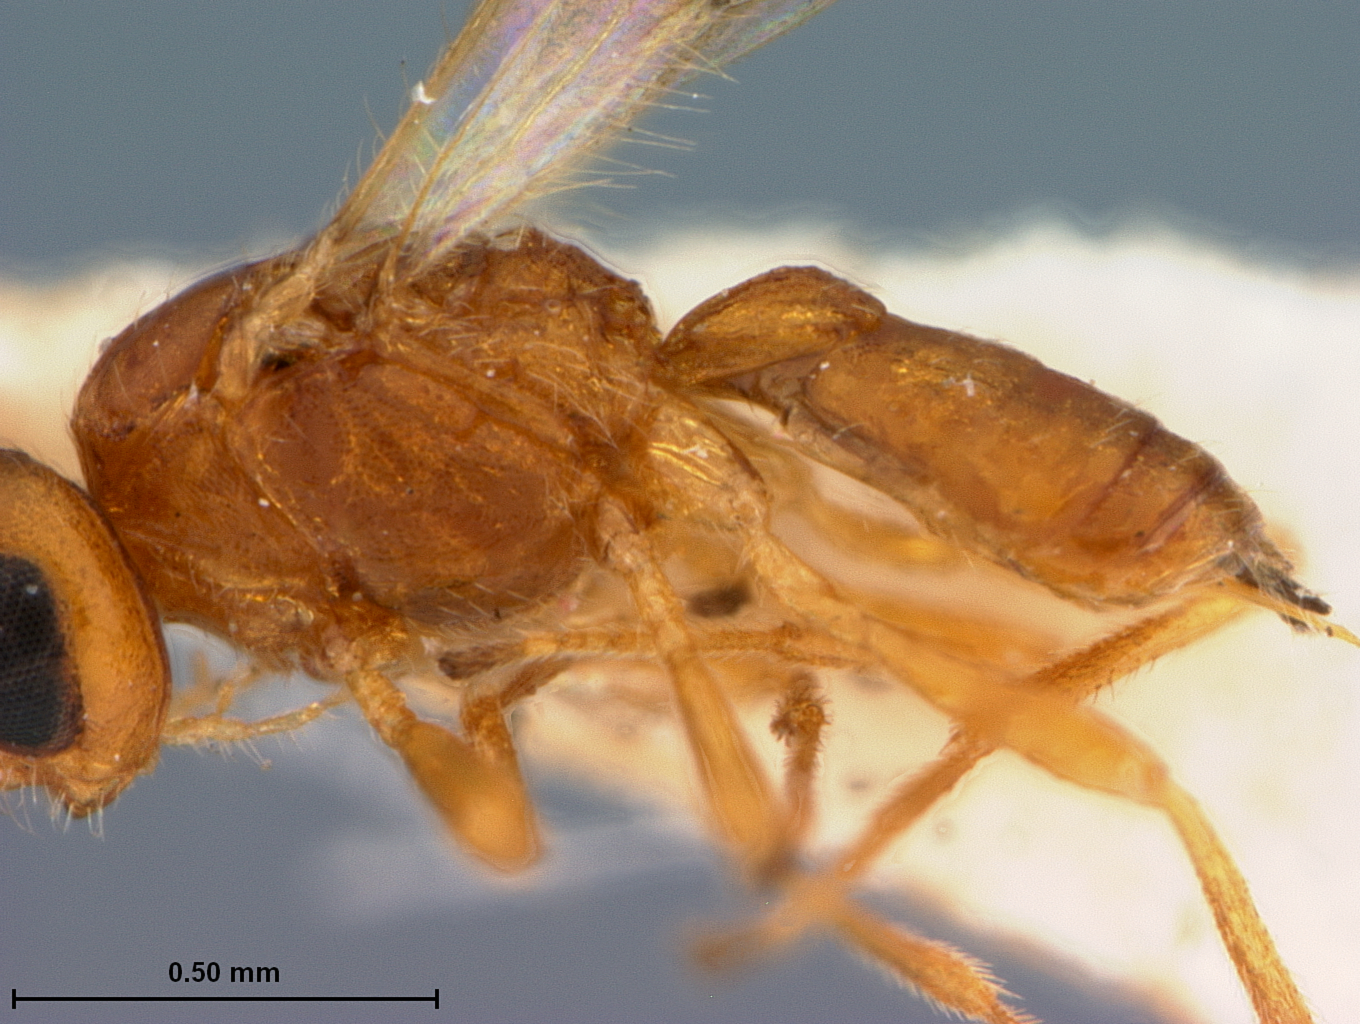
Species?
Opius hoffmanni
